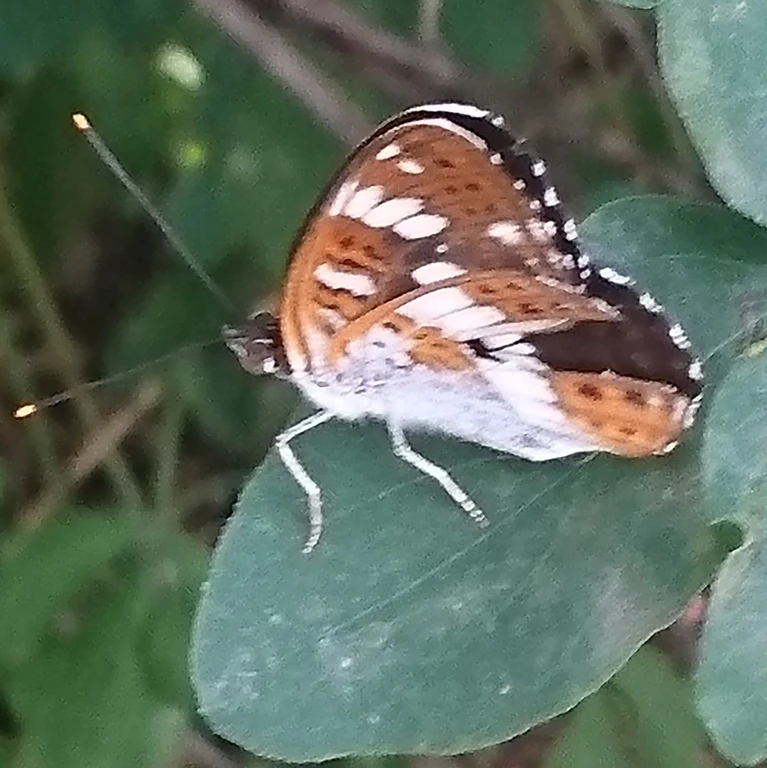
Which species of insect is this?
Limenitis camilla (also Ladoga camilla)
